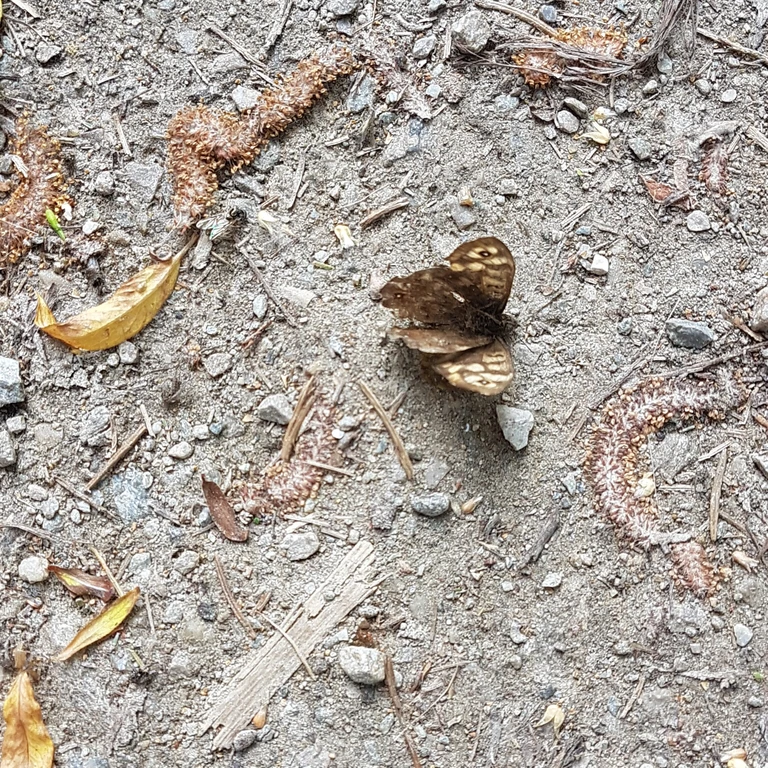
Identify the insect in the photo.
Pararge aegeria
